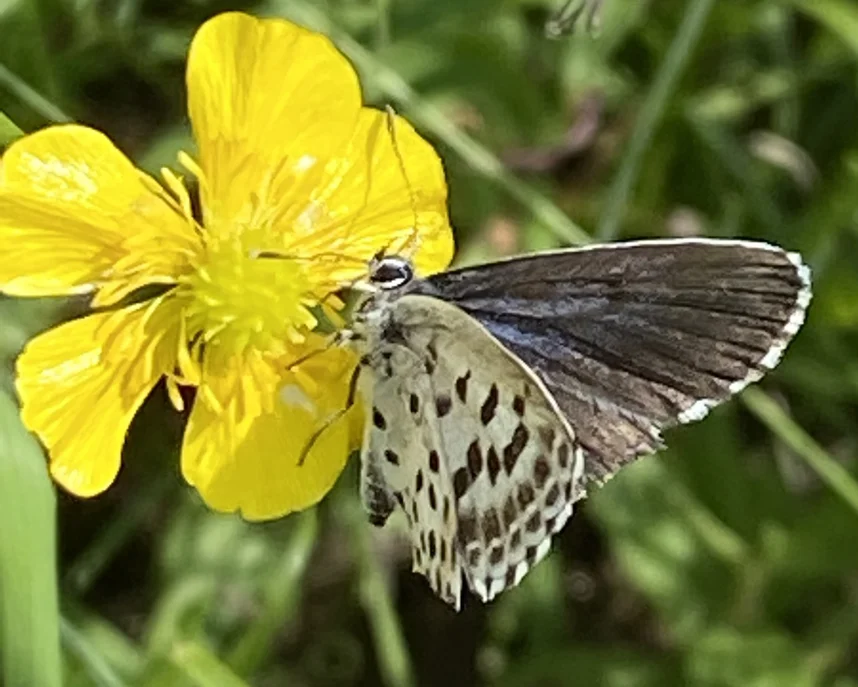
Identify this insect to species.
Scolitantides orion
